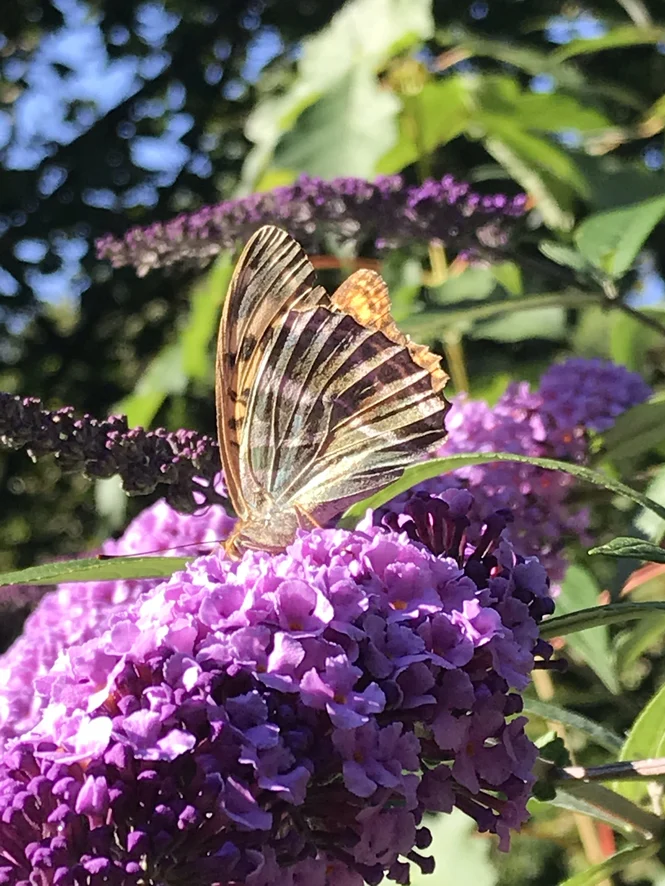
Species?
Argynnis paphia
